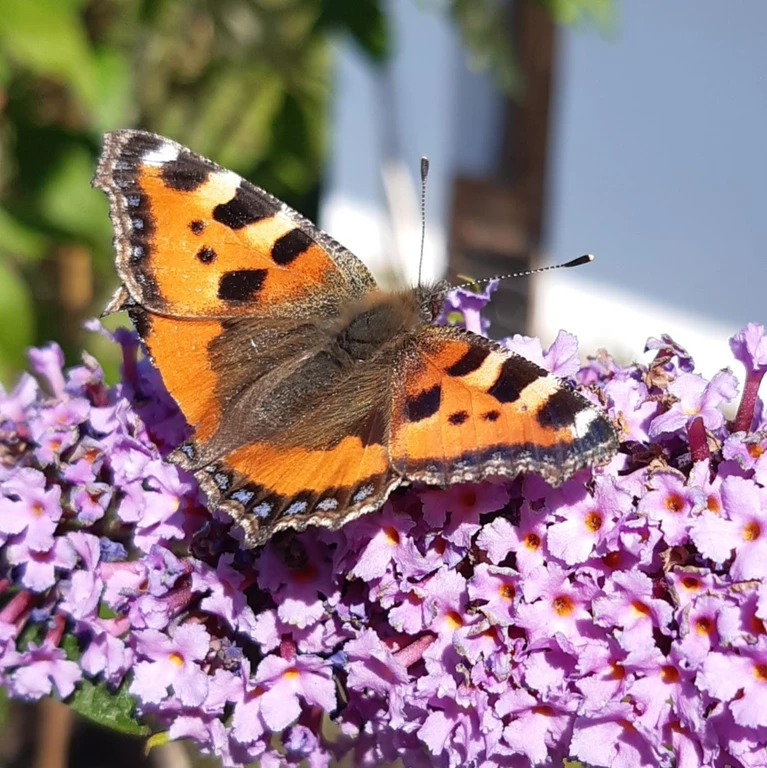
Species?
Aglais urticae
